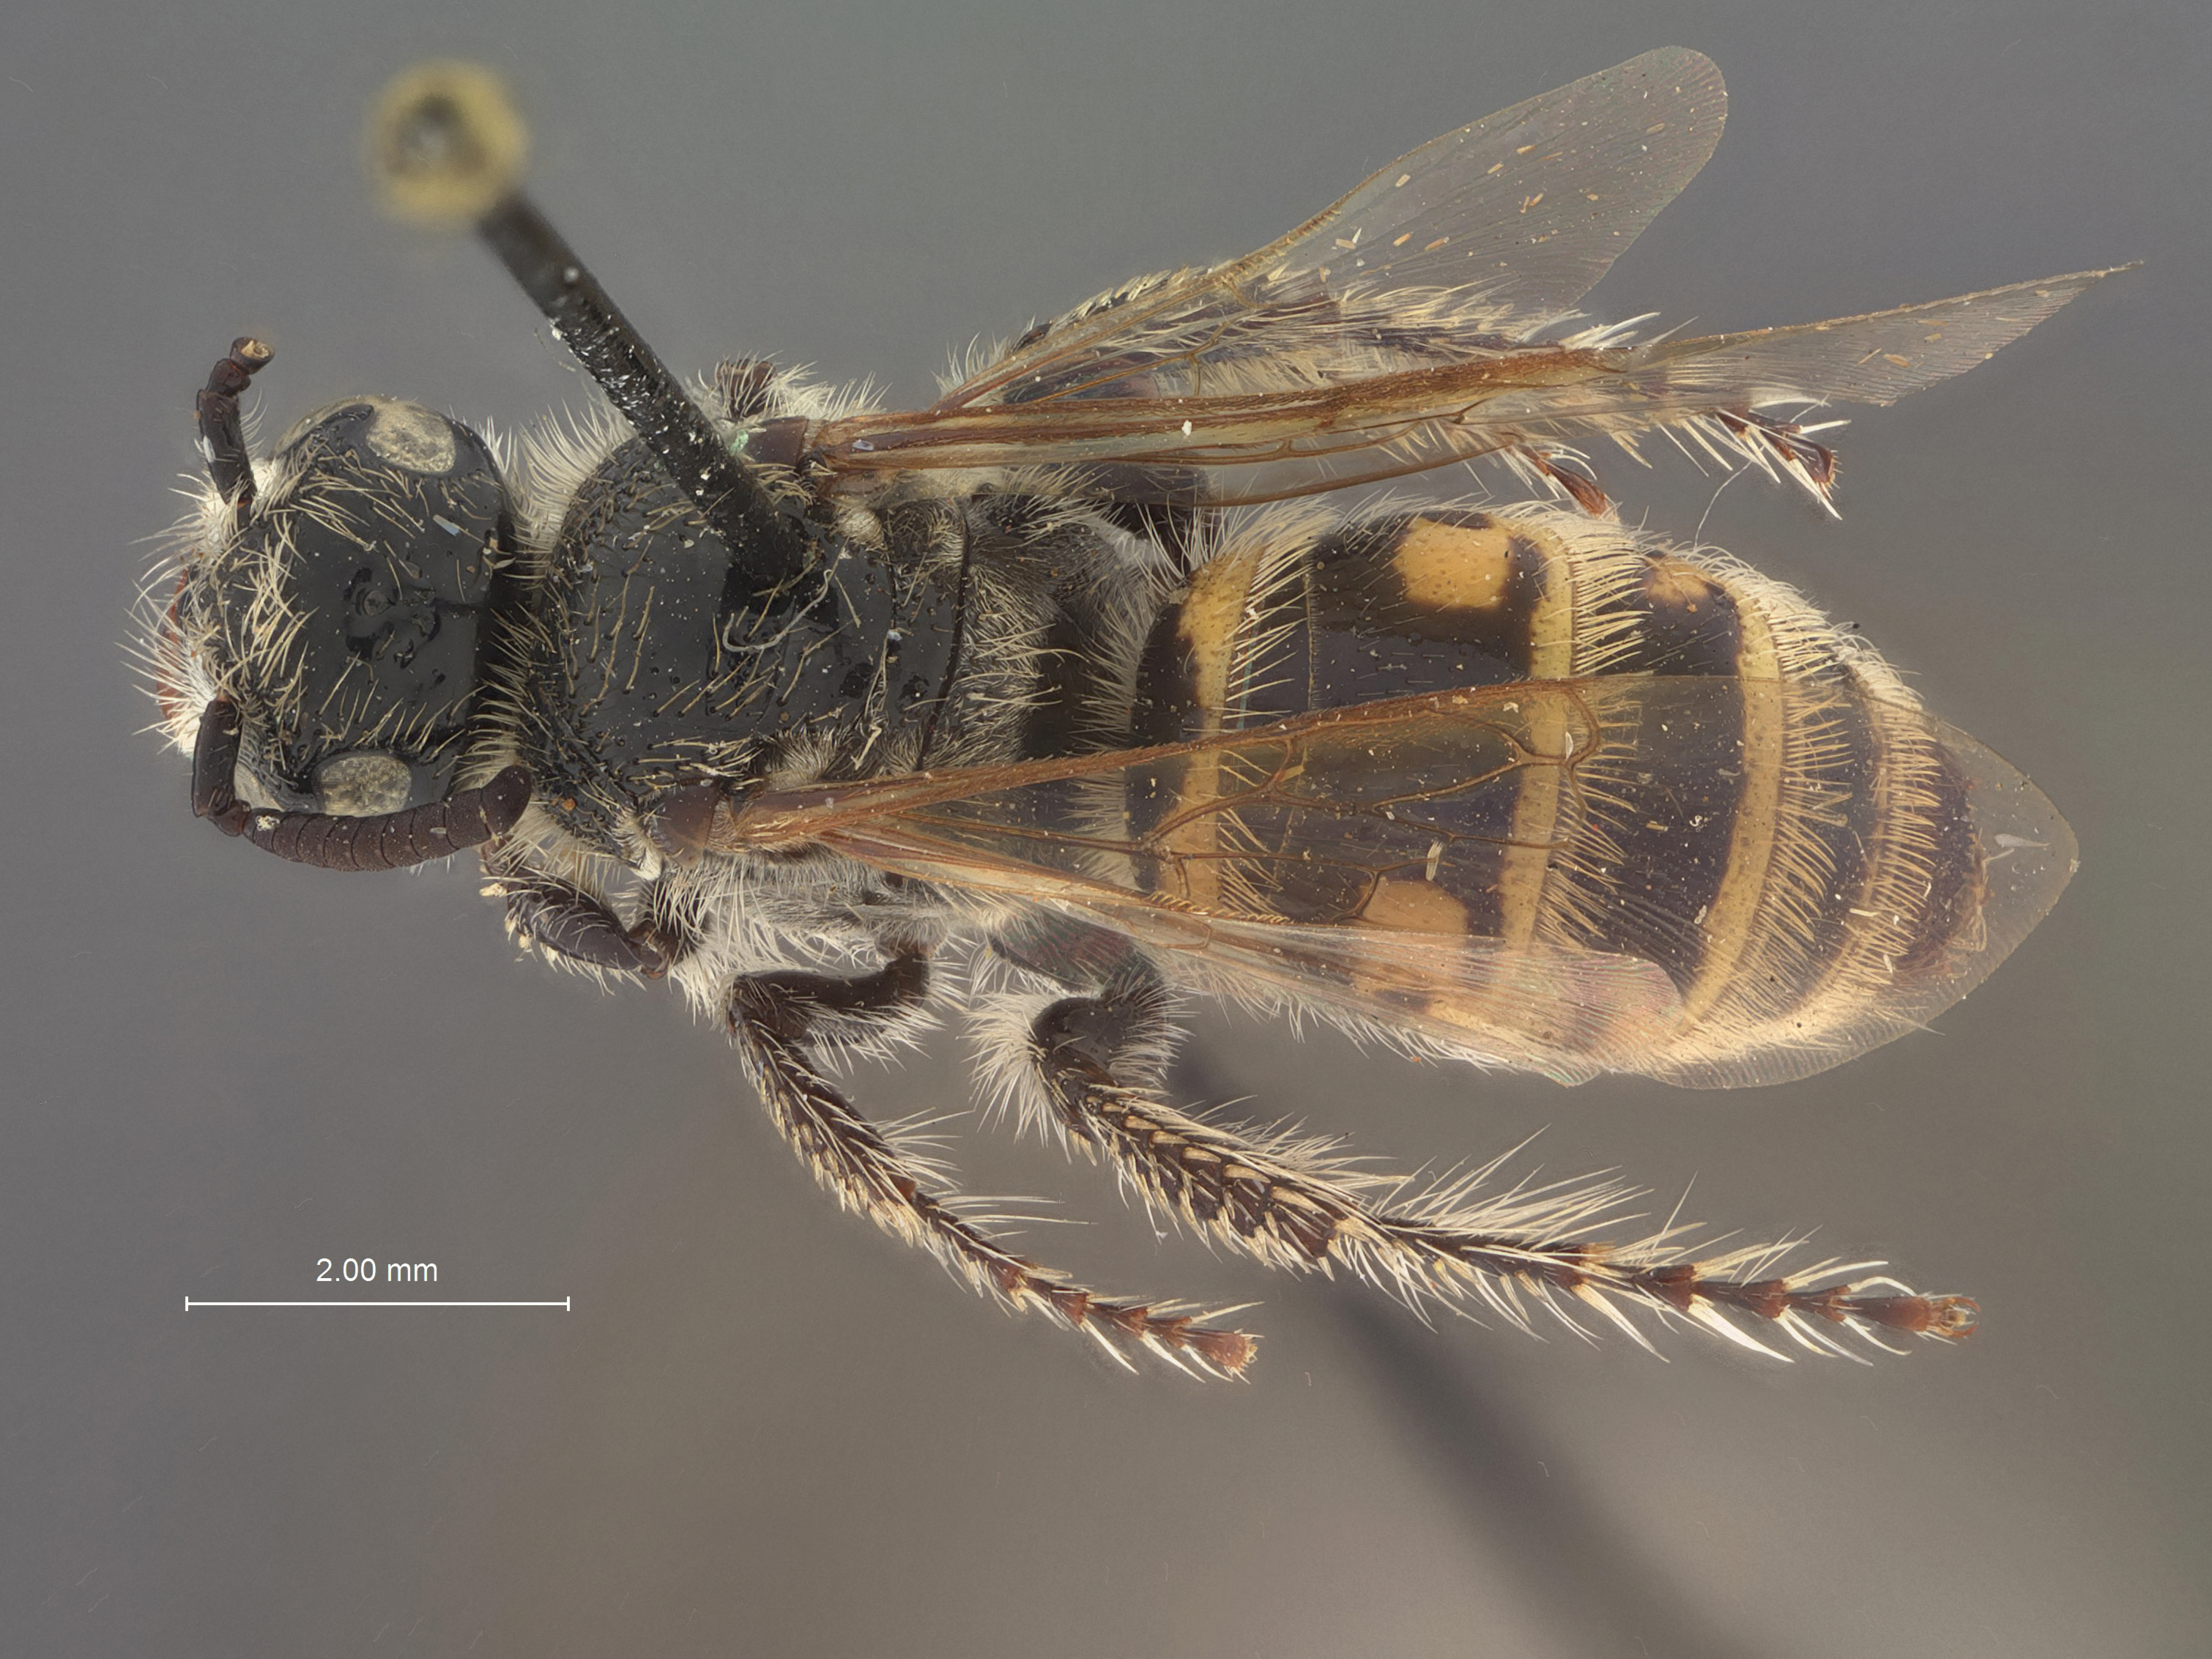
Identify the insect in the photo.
Scolia manilae
